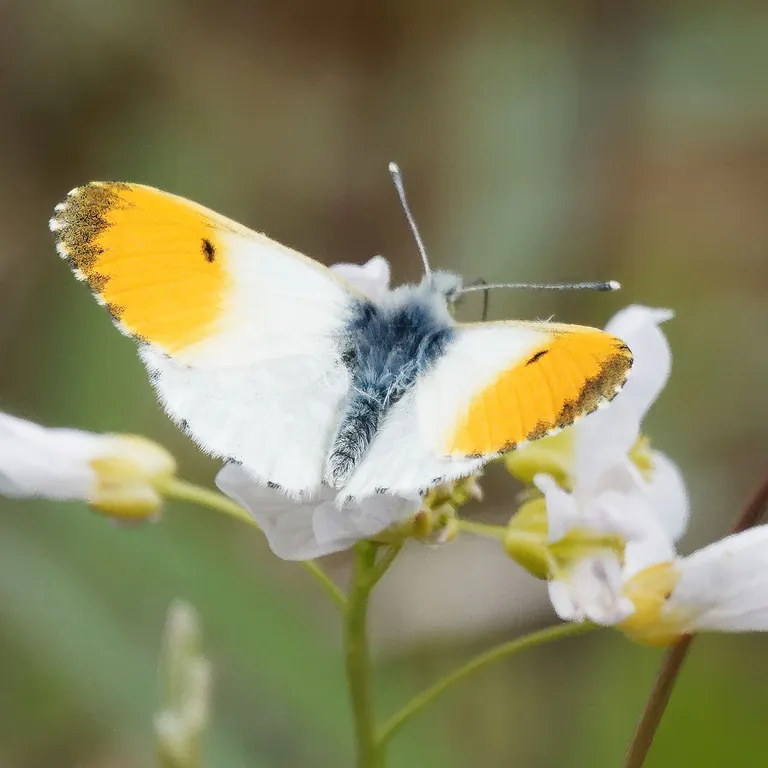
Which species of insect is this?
Anthocharis cardamines
